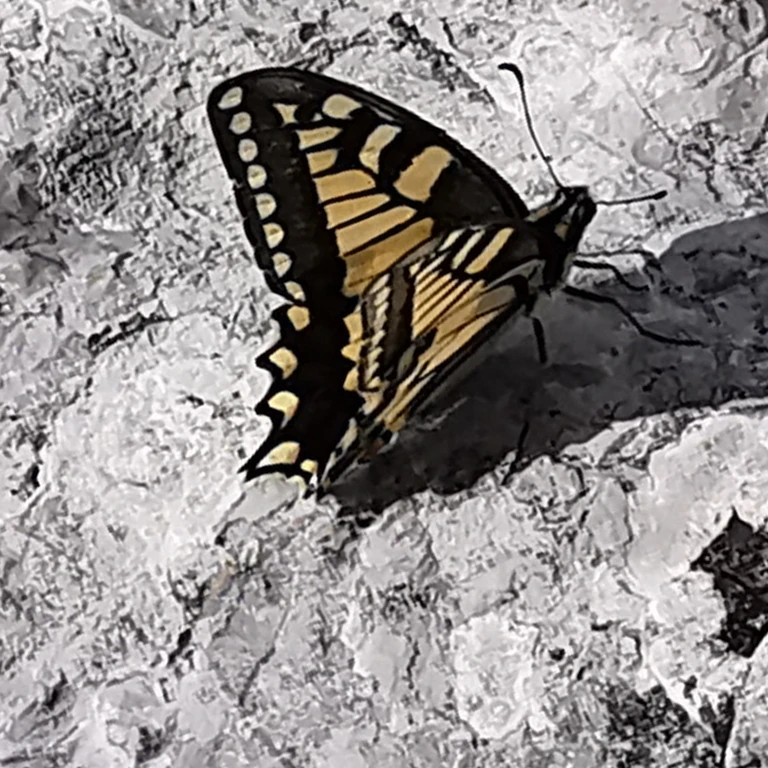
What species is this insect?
Papilio machaon
